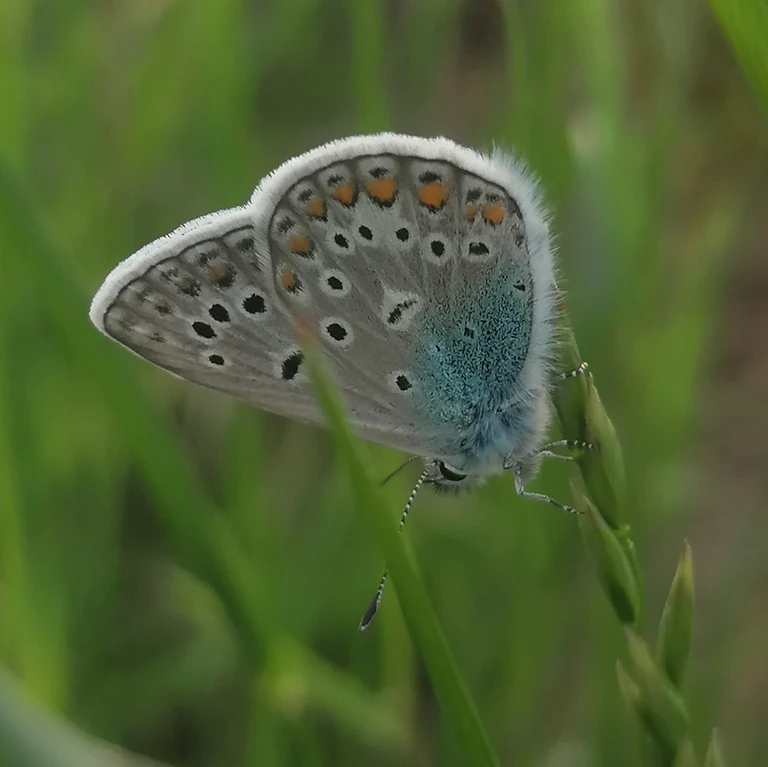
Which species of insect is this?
Polyommatus icarus
